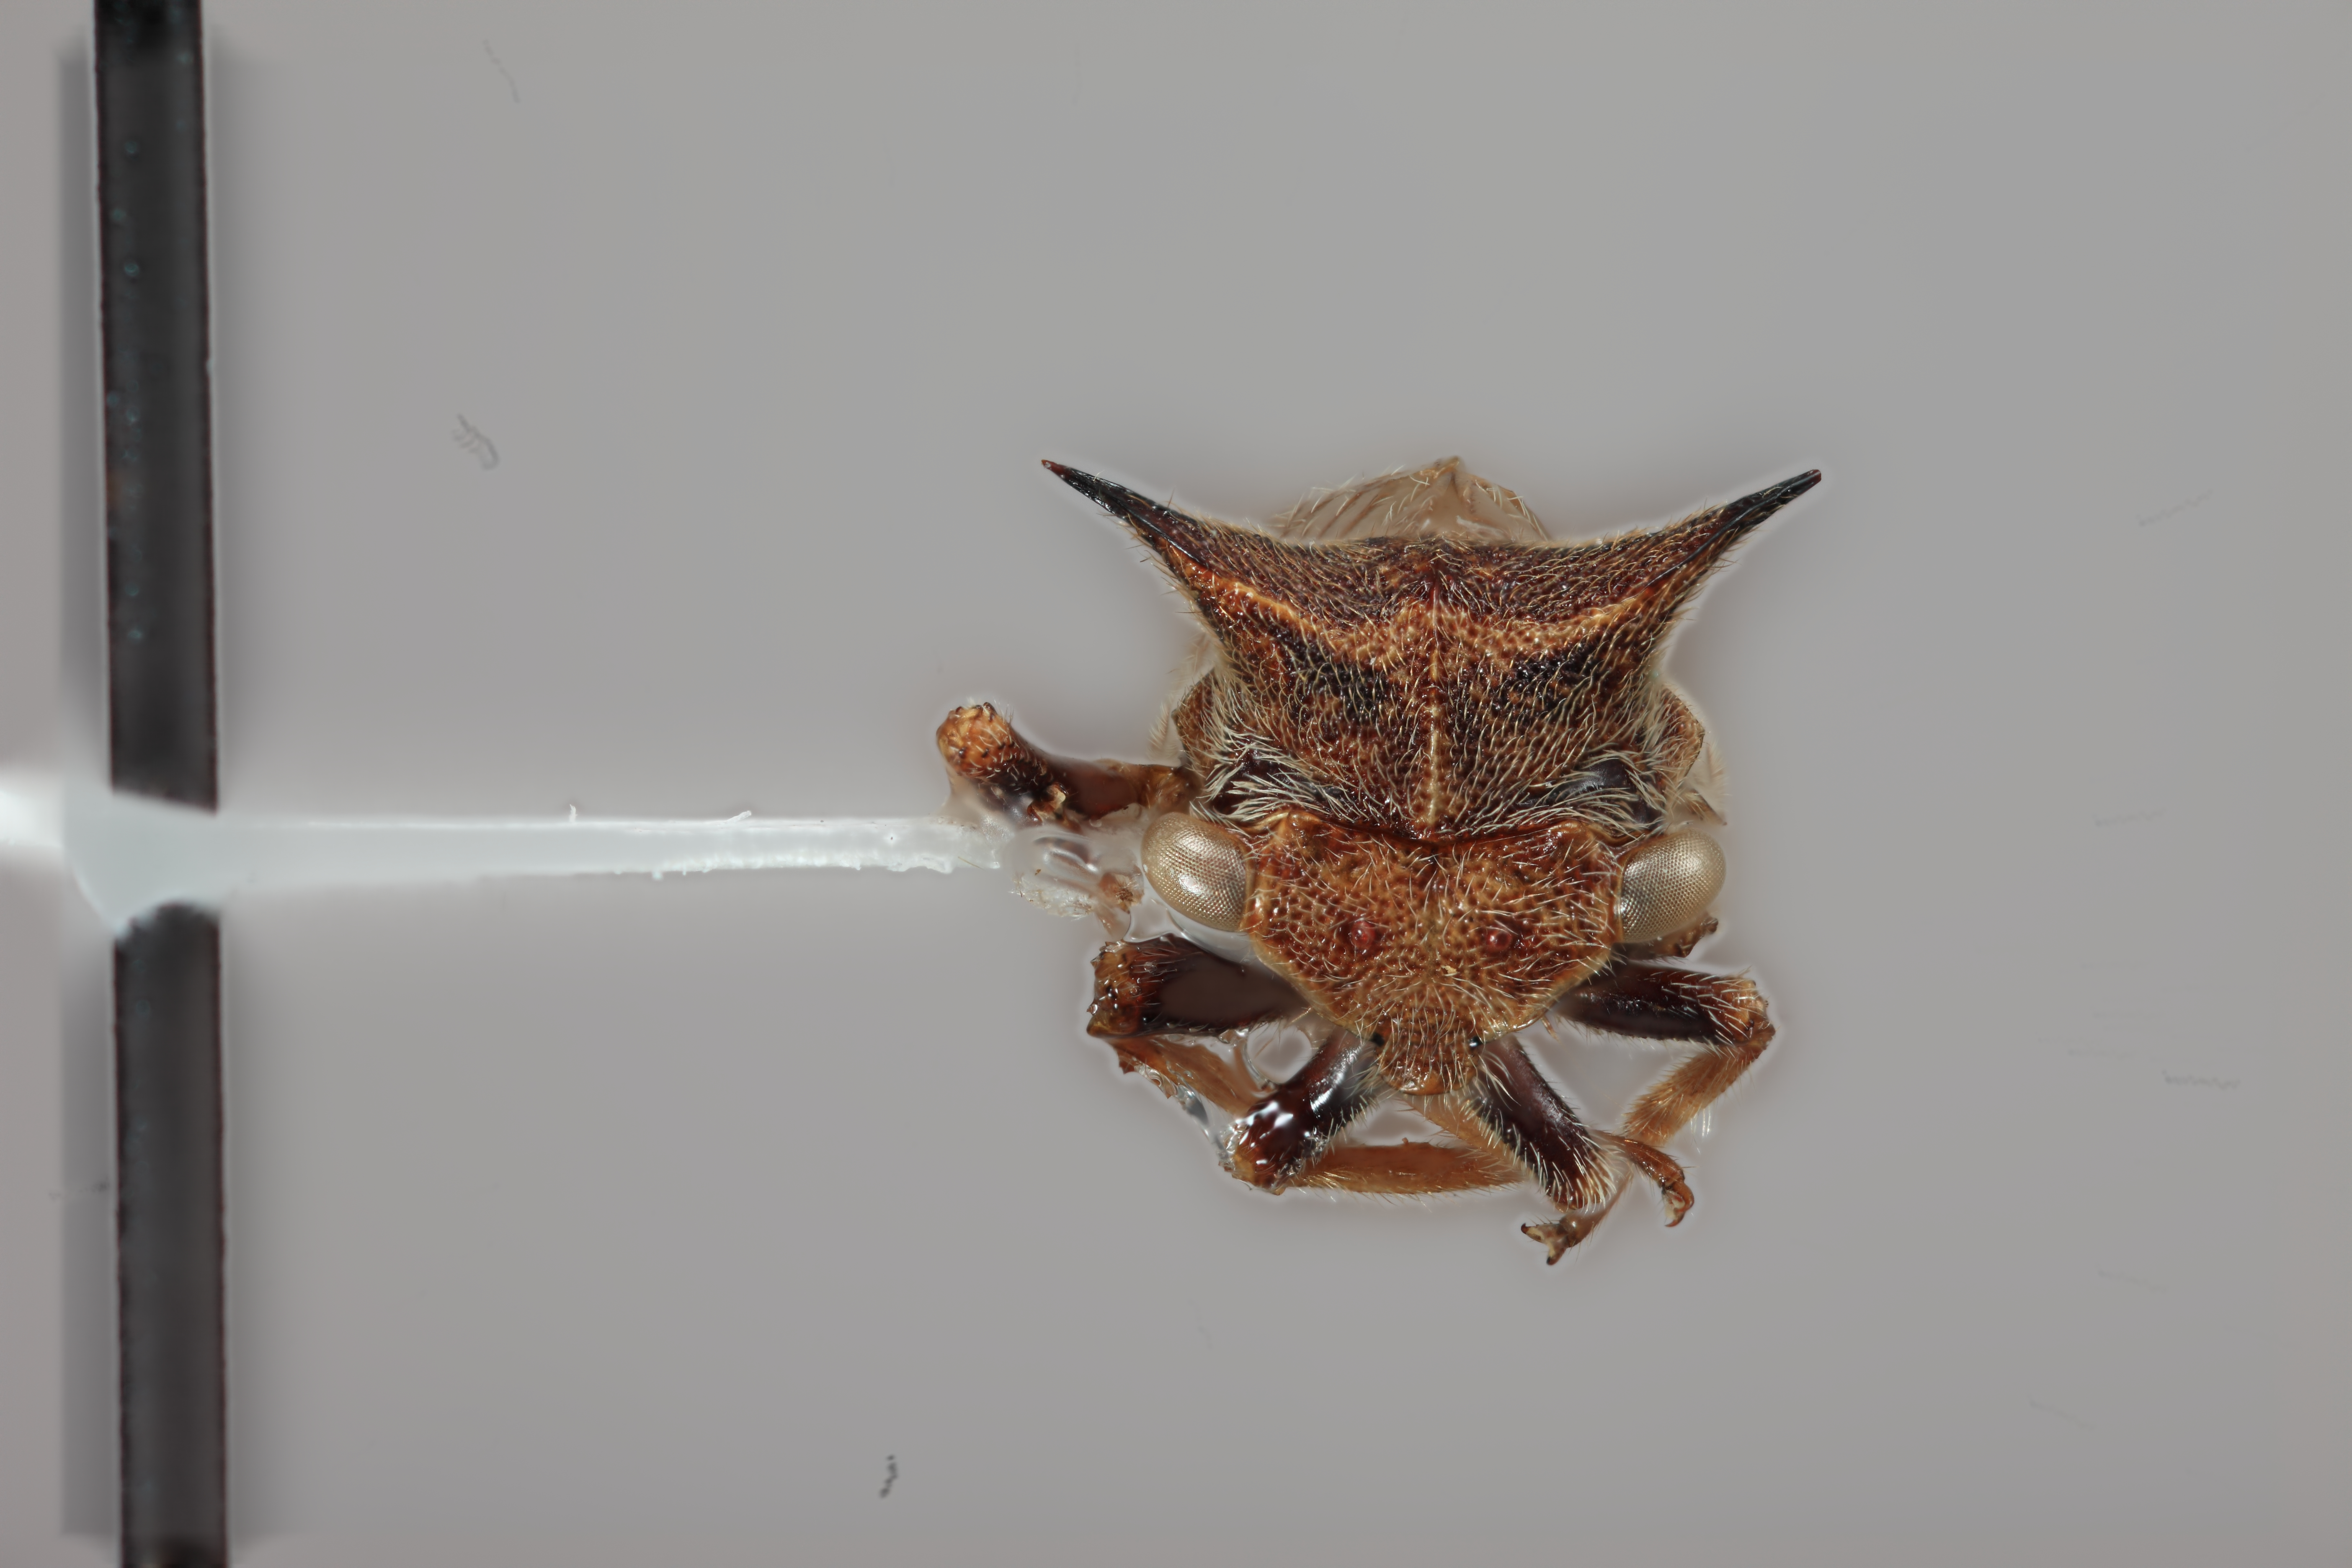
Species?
Tolania histria
